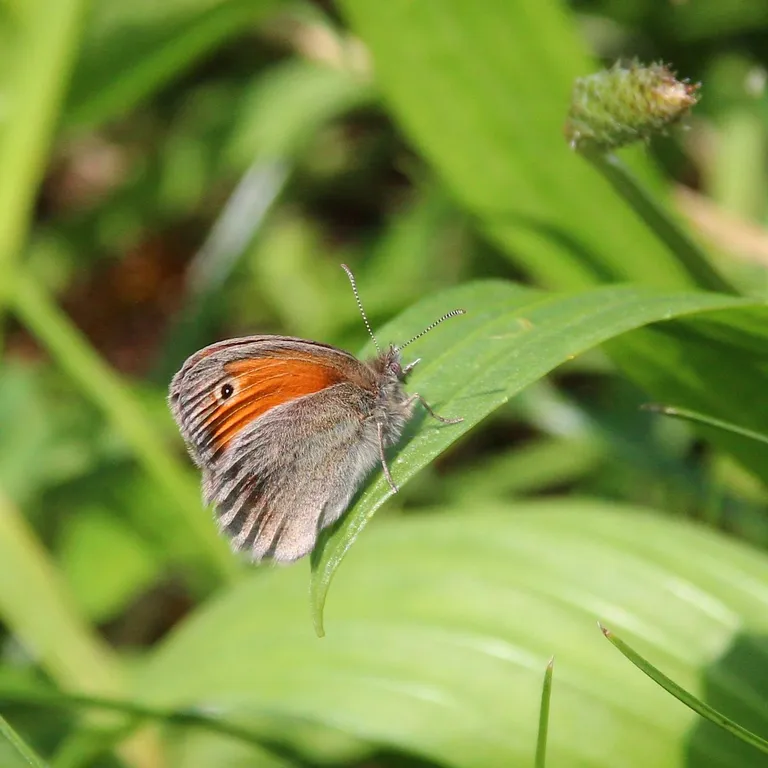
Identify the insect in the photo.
Coenonympha pamphilus
